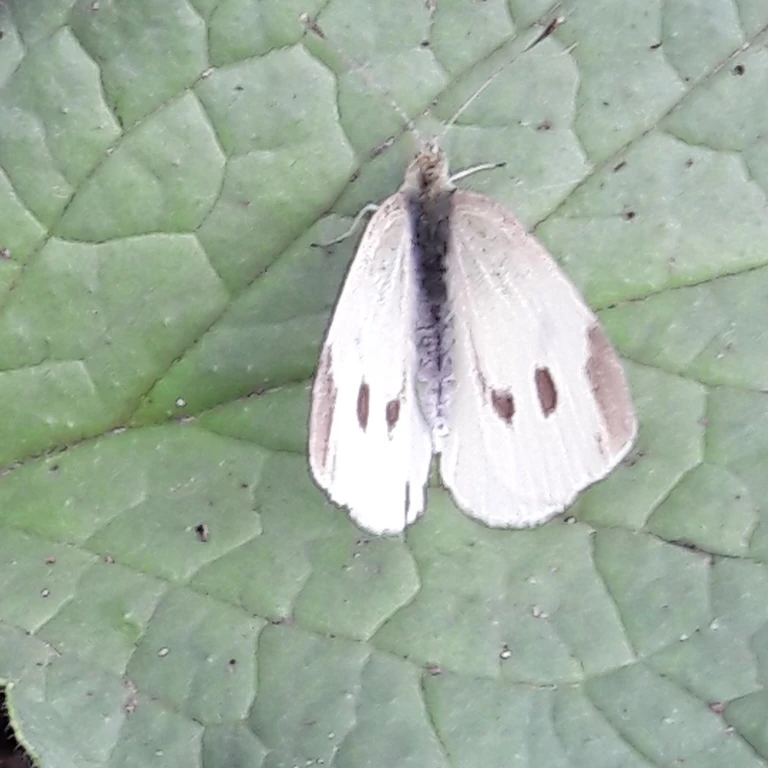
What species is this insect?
Pieris rapae
